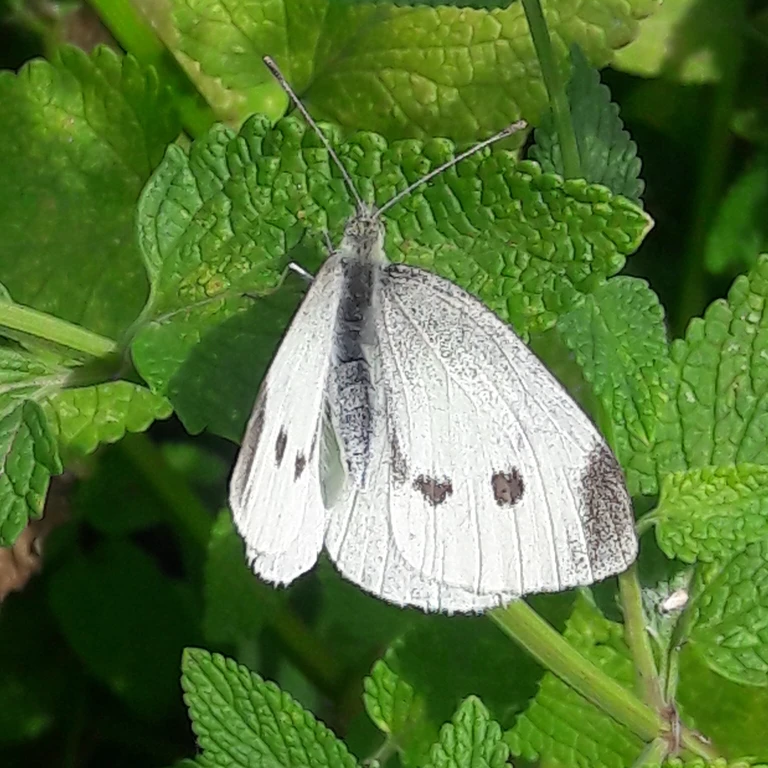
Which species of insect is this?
Pieris rapae
